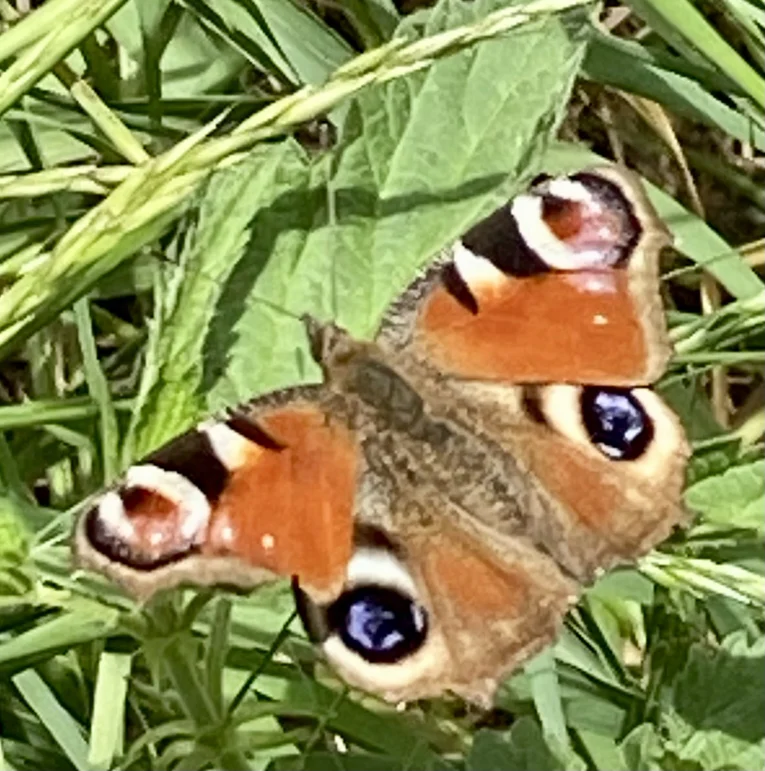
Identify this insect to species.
Aglais io
